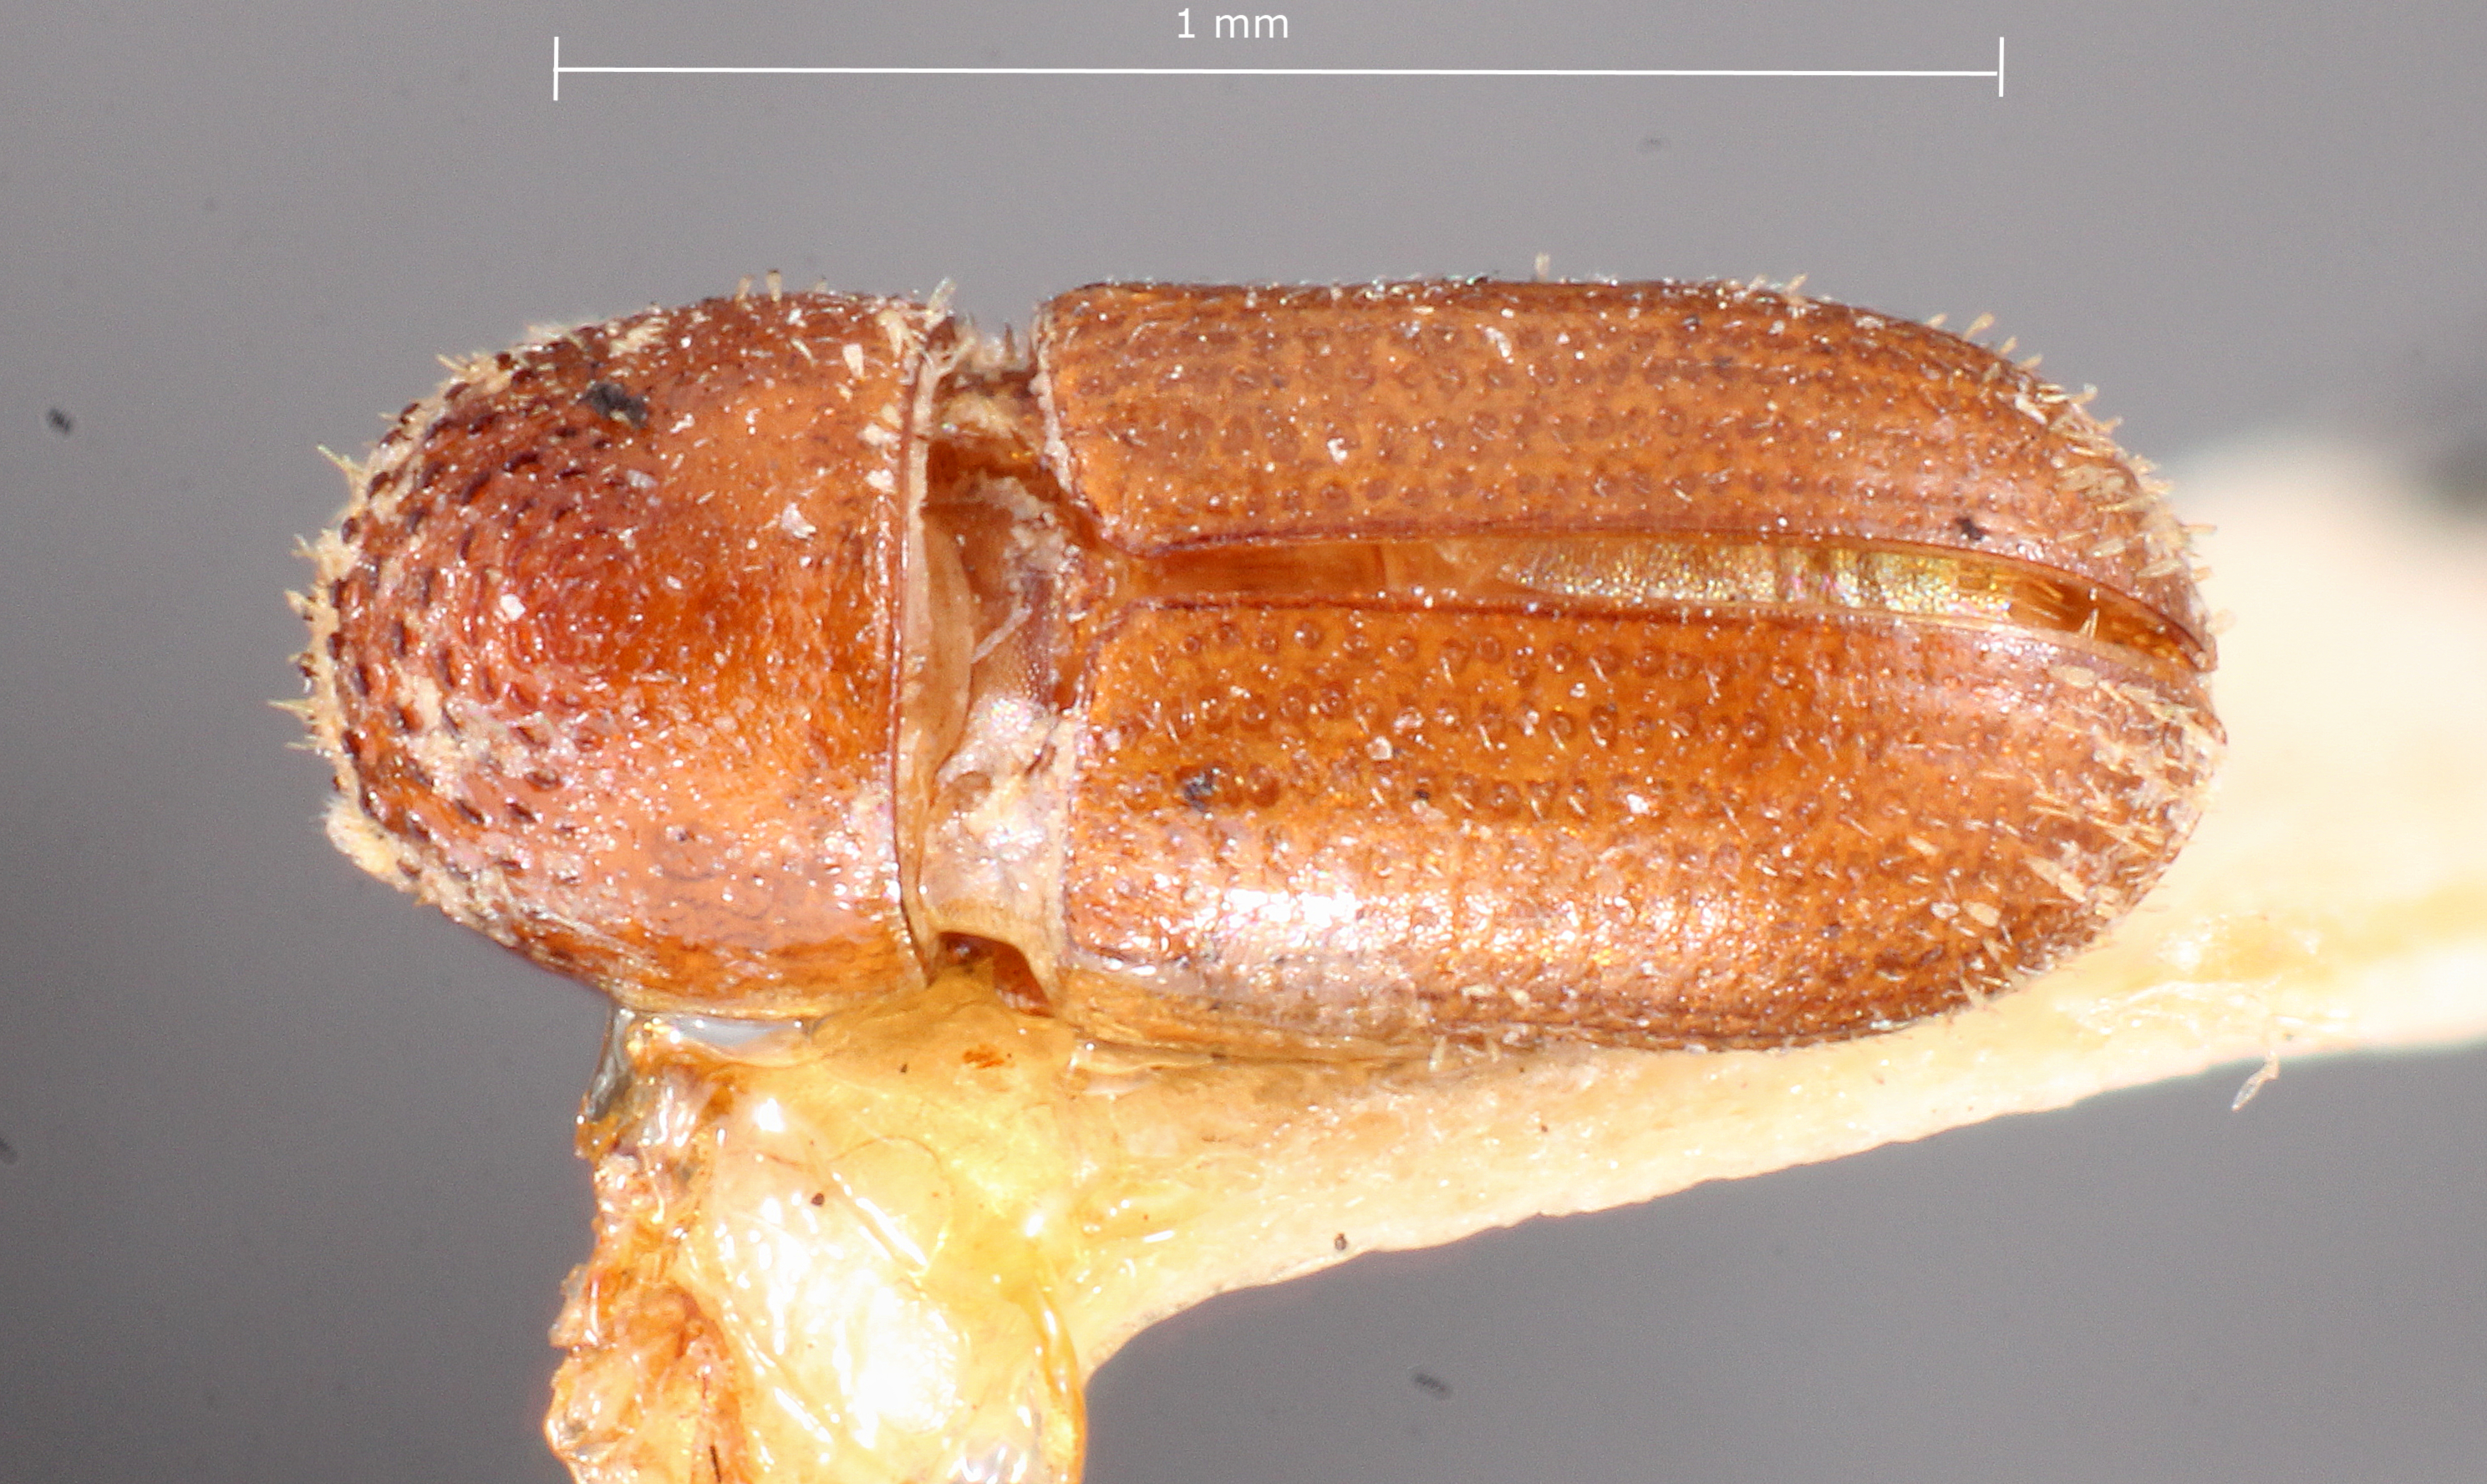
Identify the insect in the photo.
Tachyderes harringtoni
